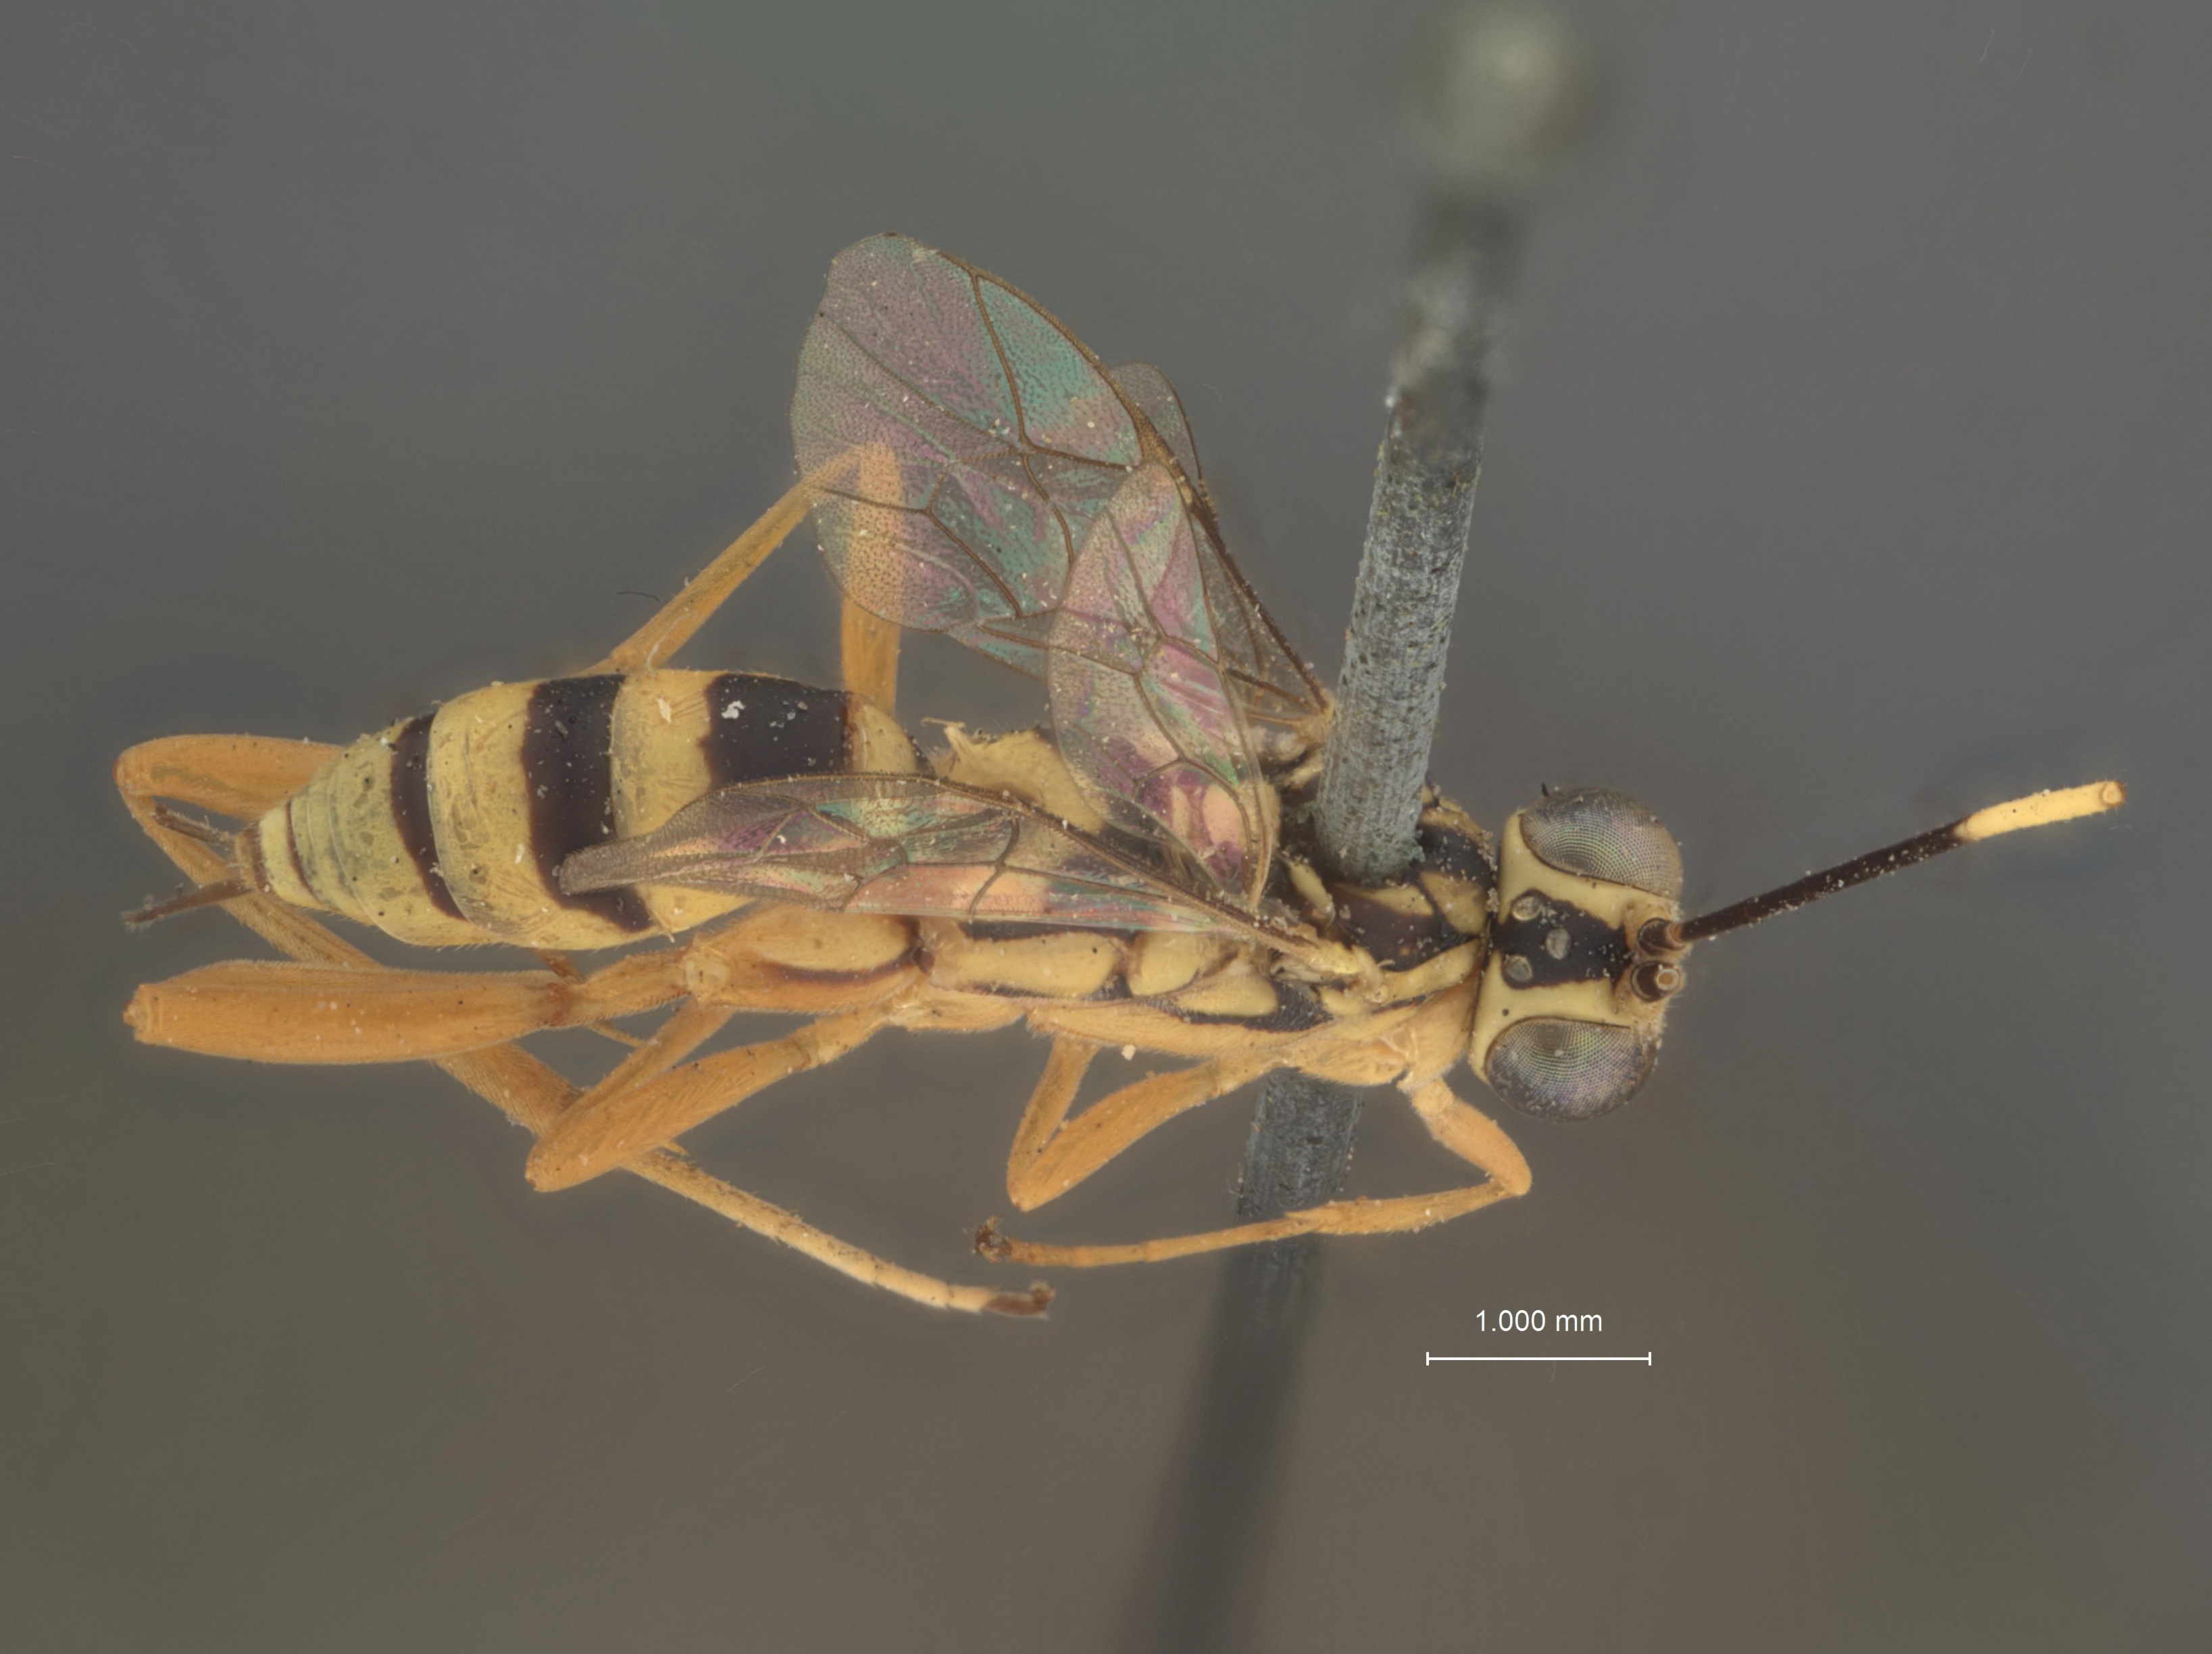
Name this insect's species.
Polistiphaga zonata
